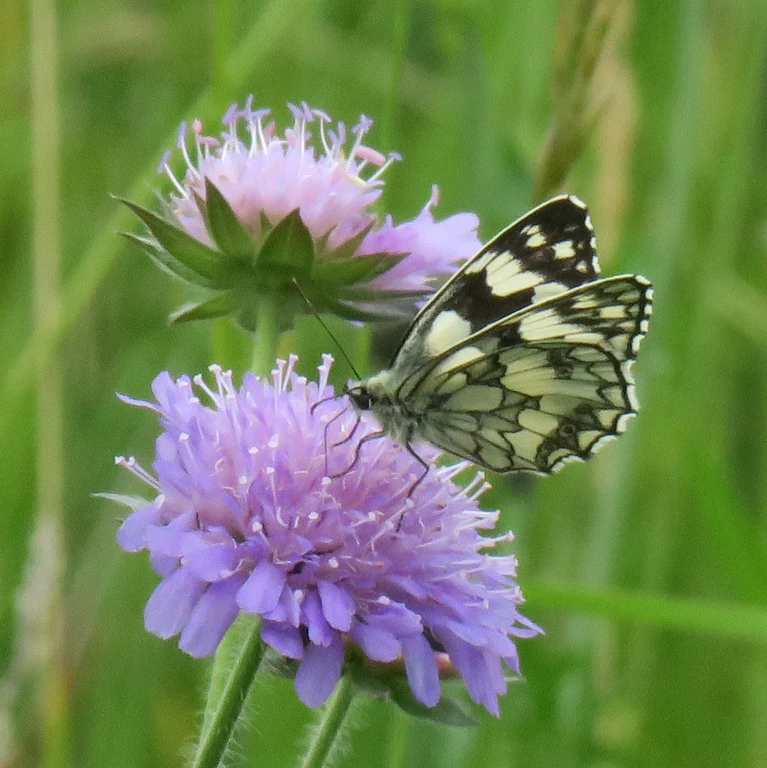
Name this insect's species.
Melanargia galathea
